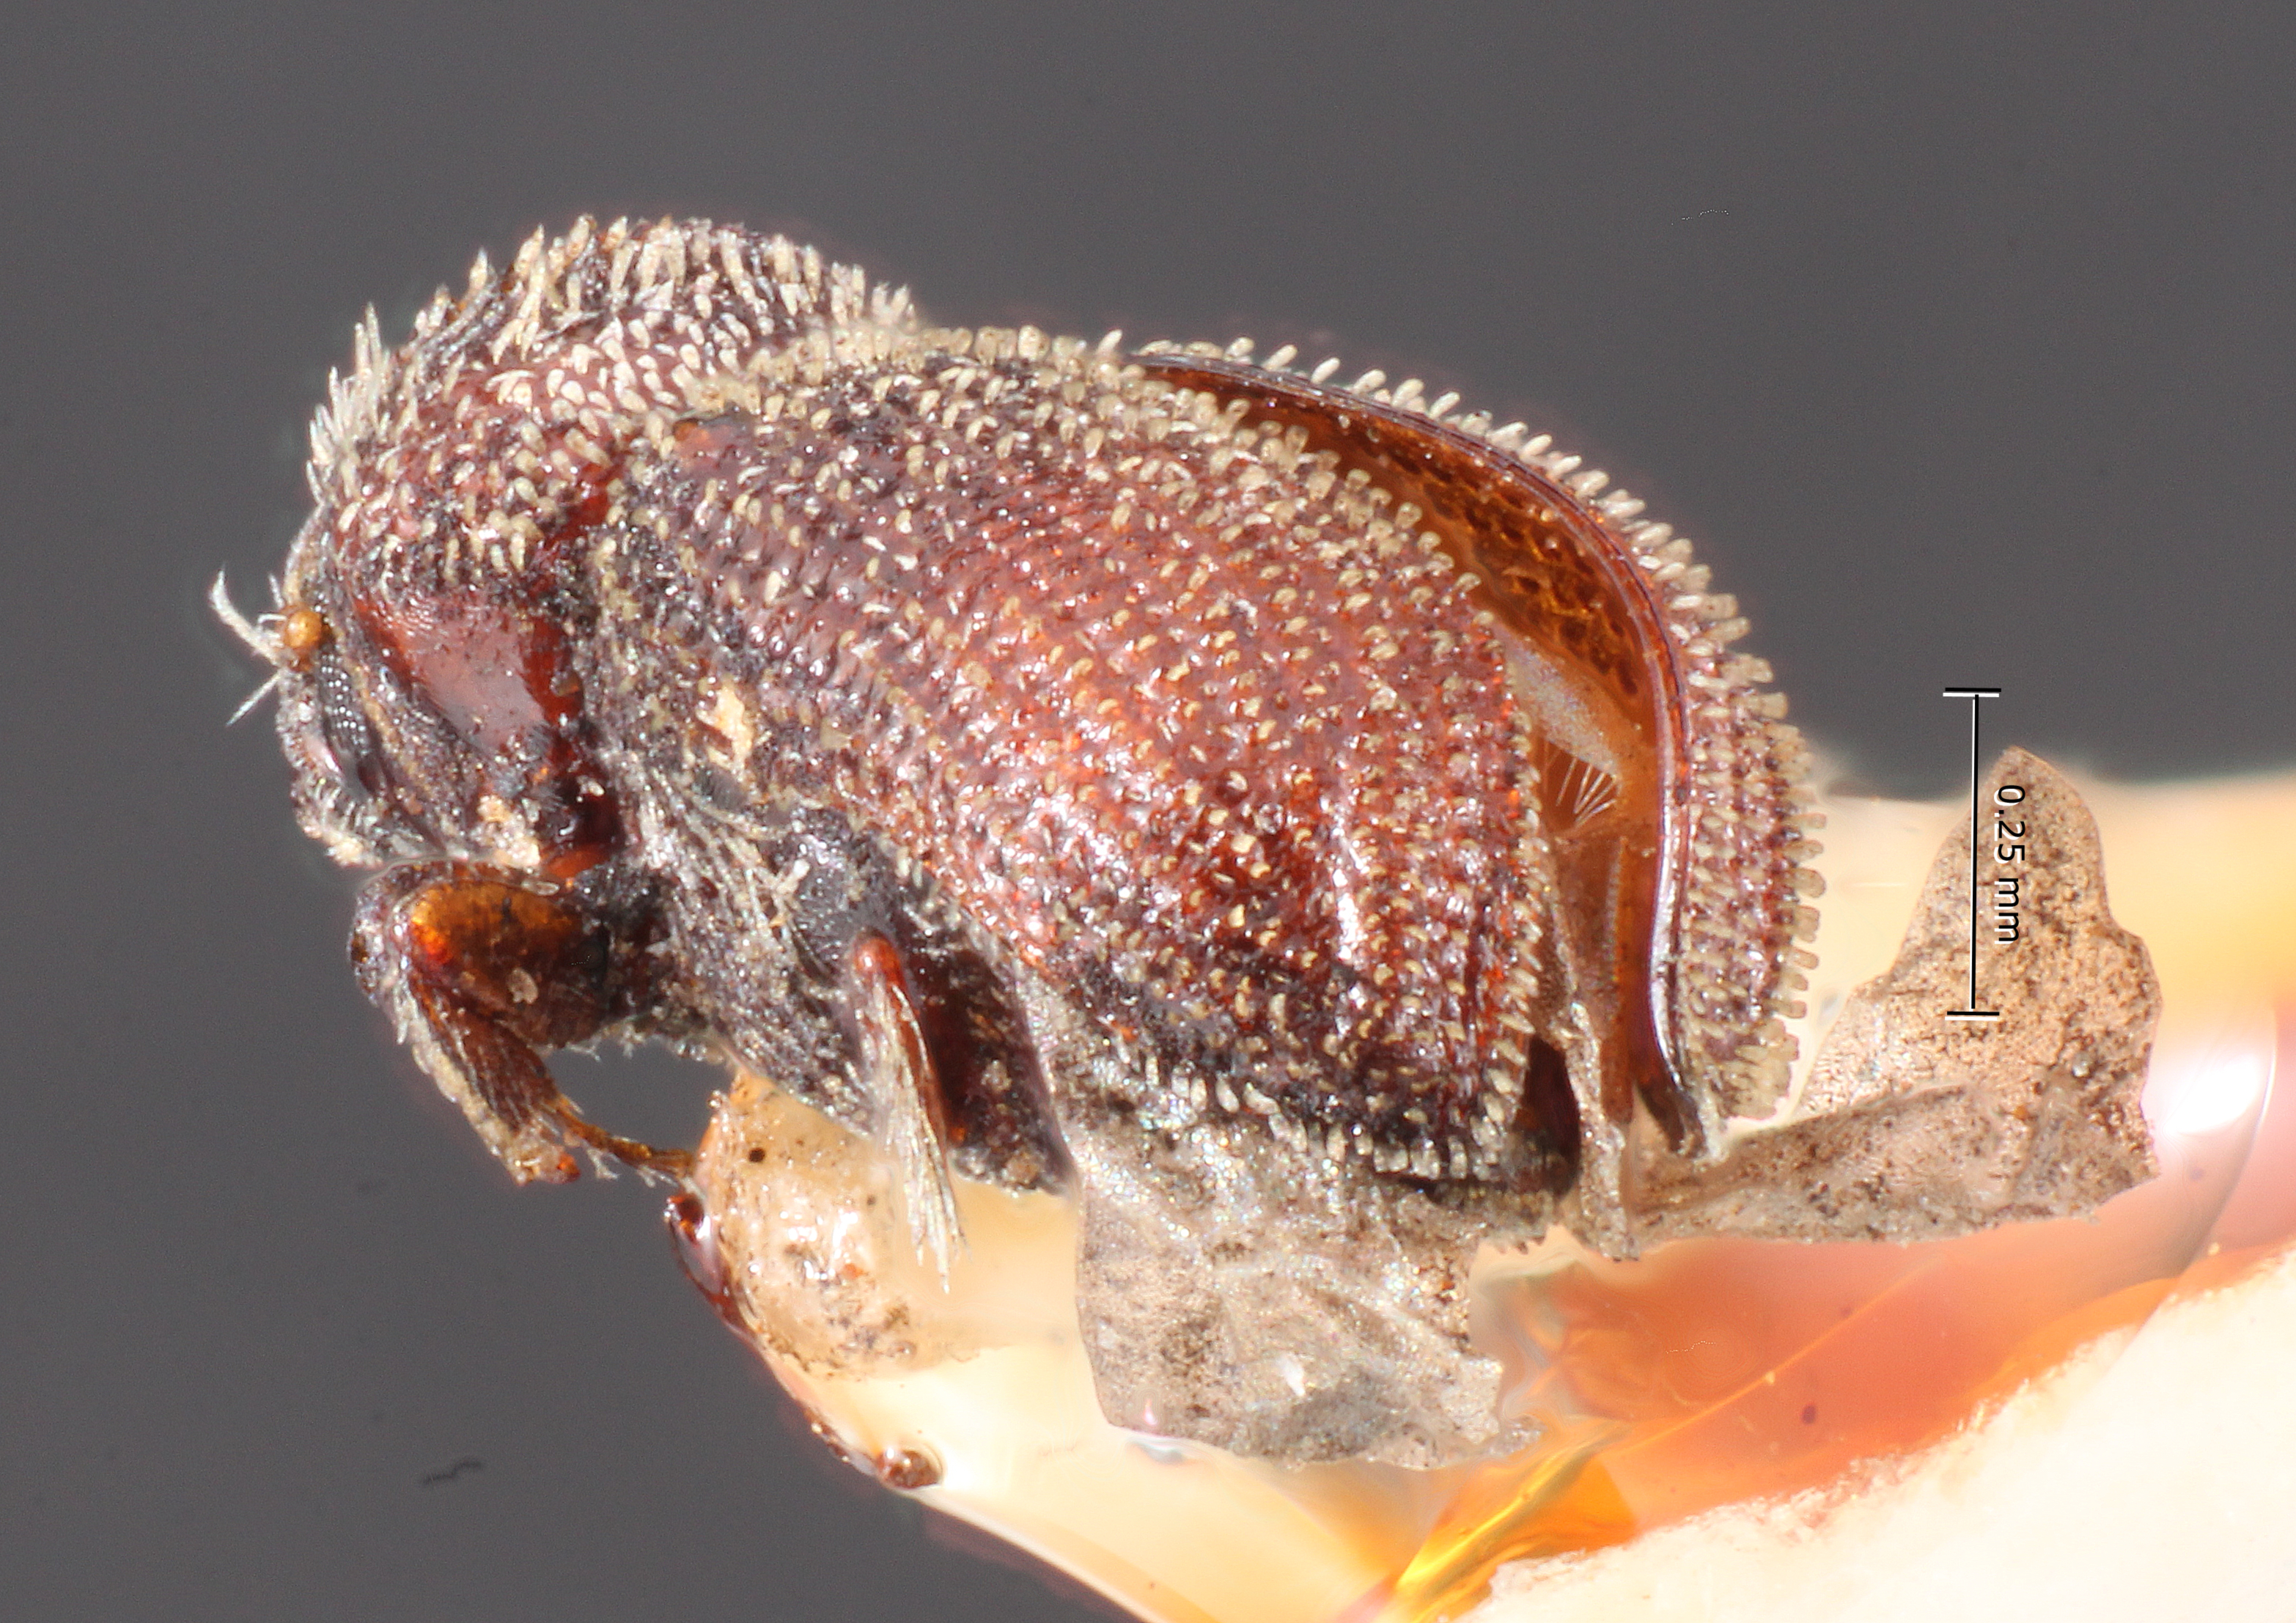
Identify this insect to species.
Pseudothysanoes barberi
